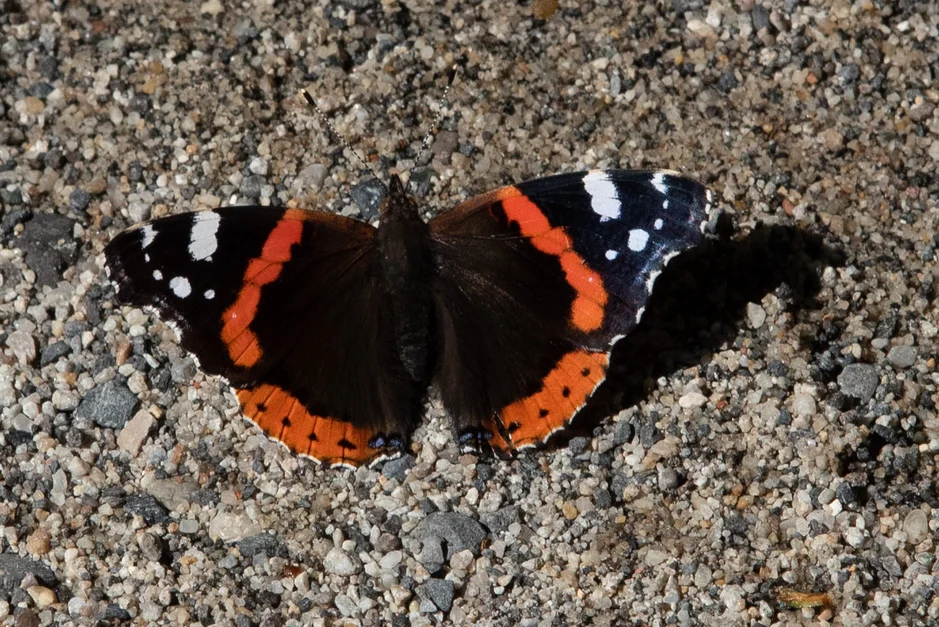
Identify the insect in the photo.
Vanessa atalanta
